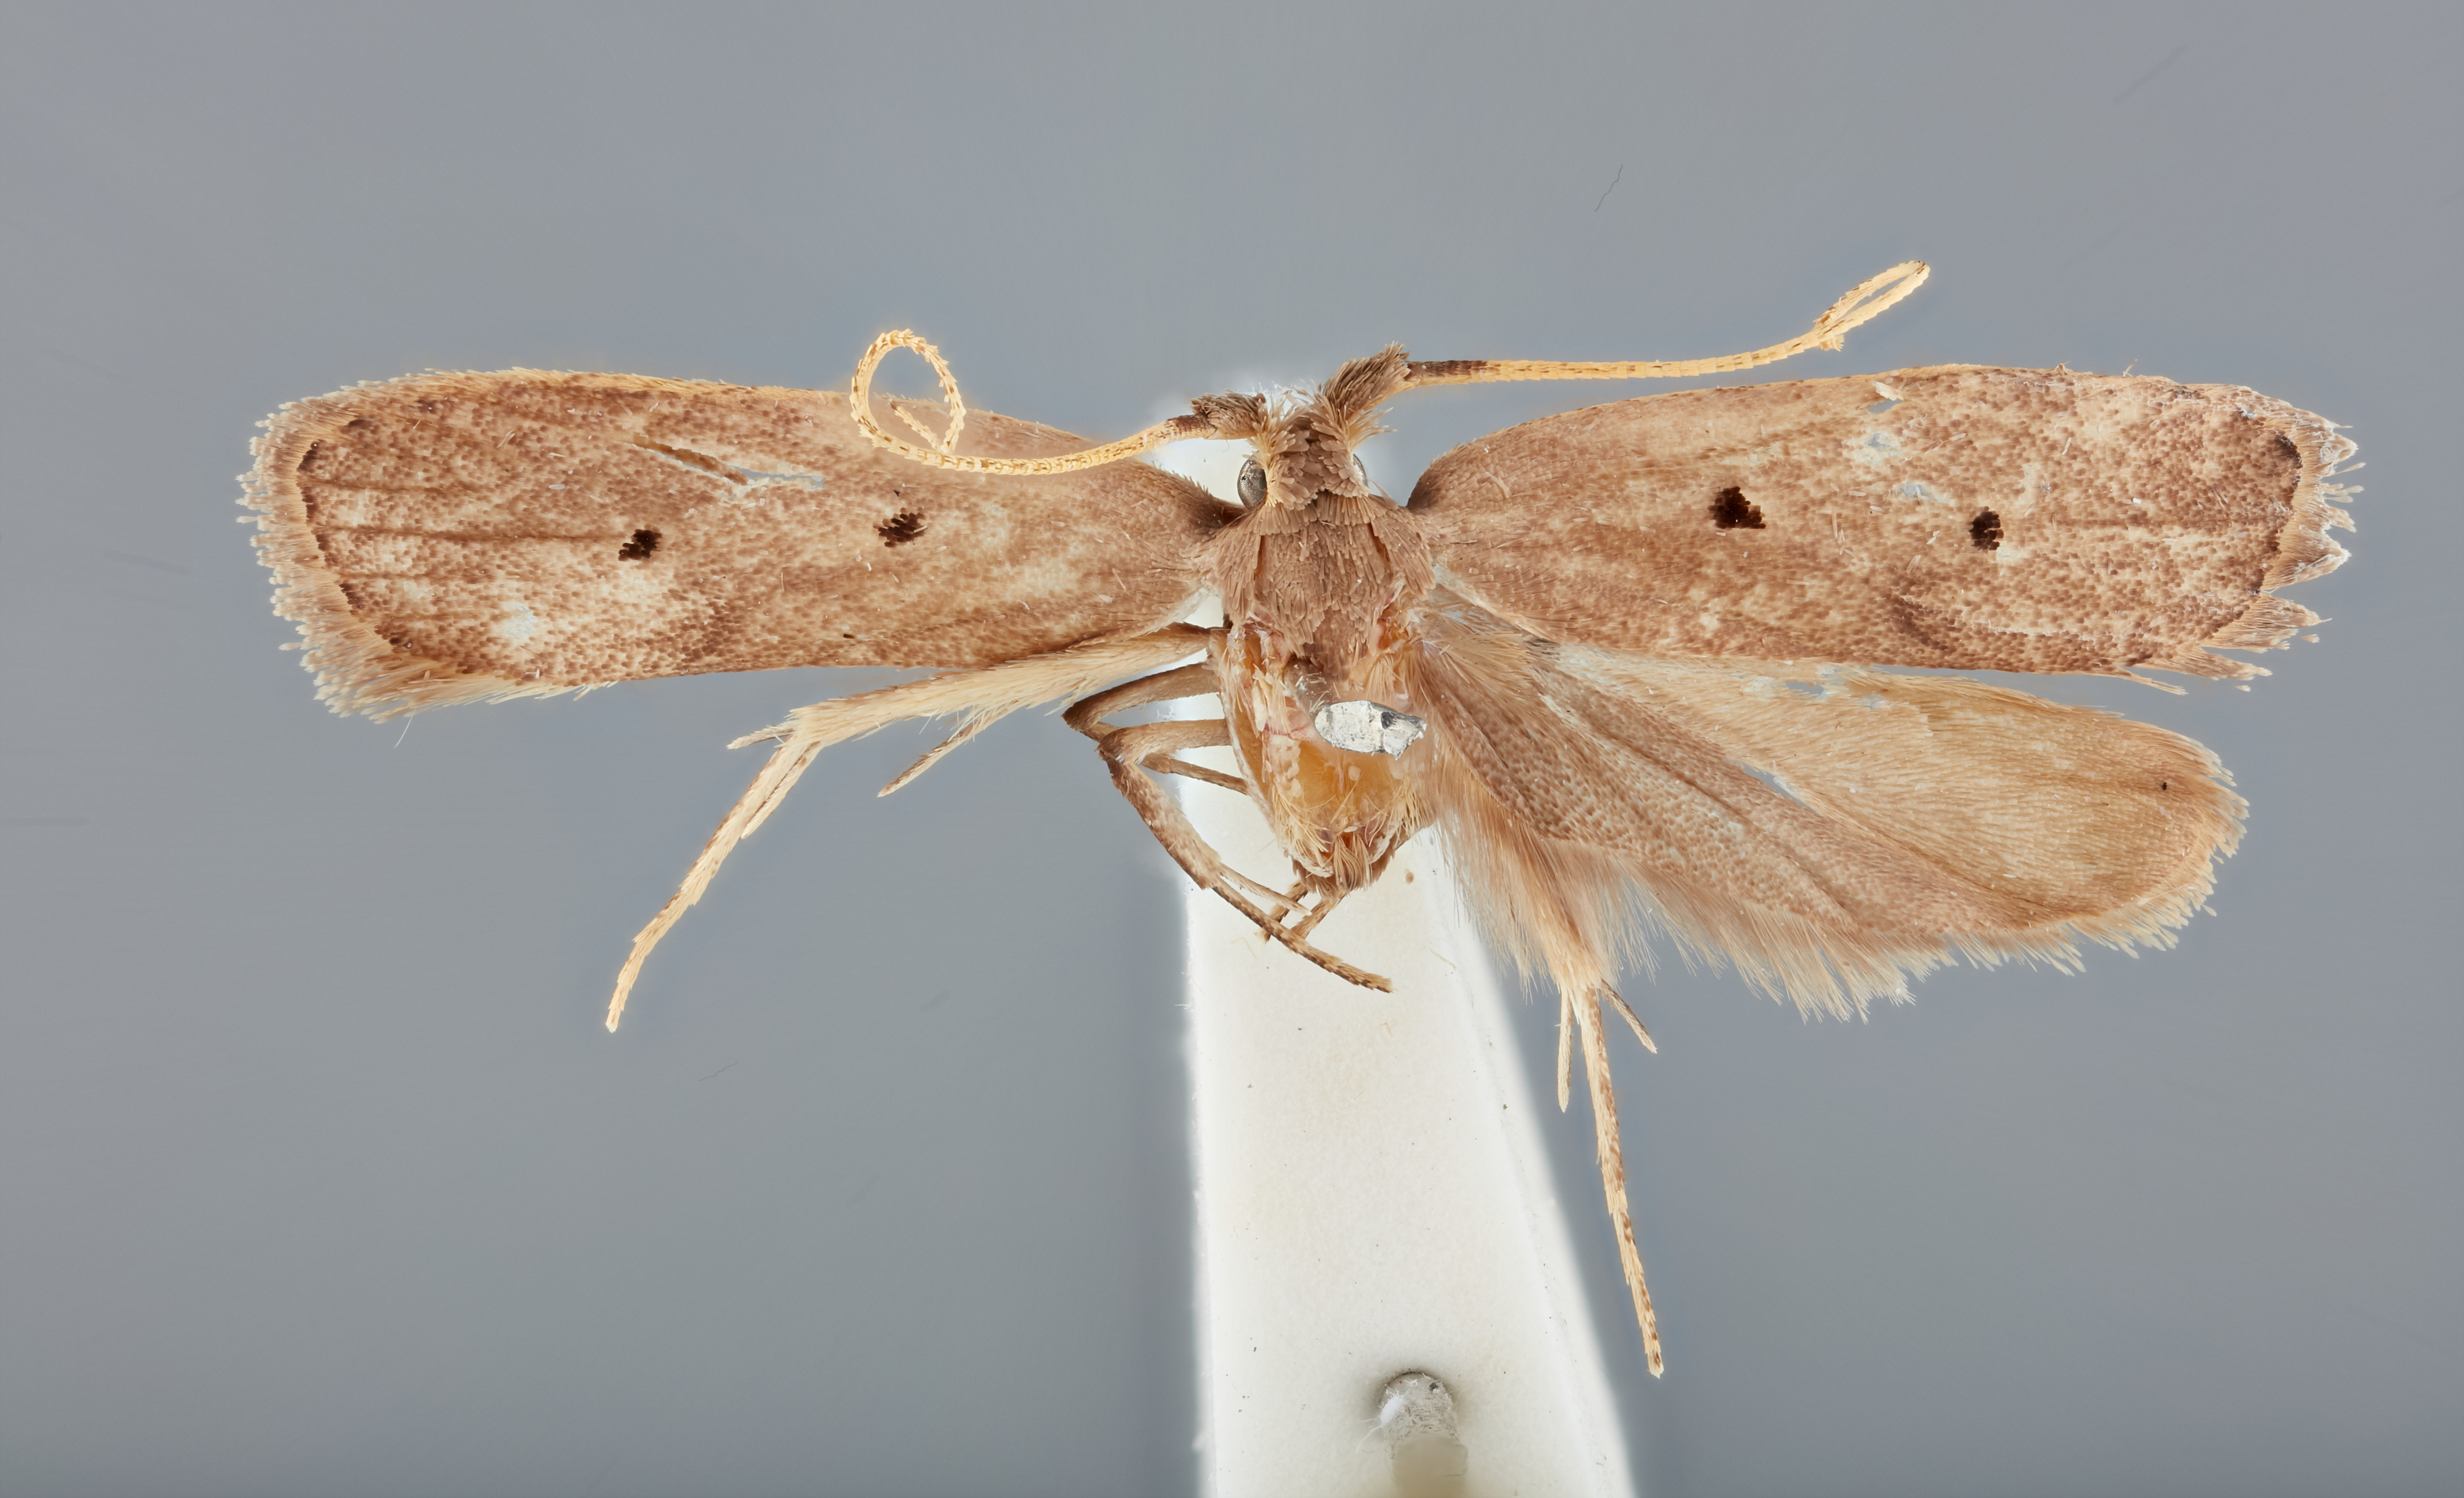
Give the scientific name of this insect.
Neotimyra gyriola
